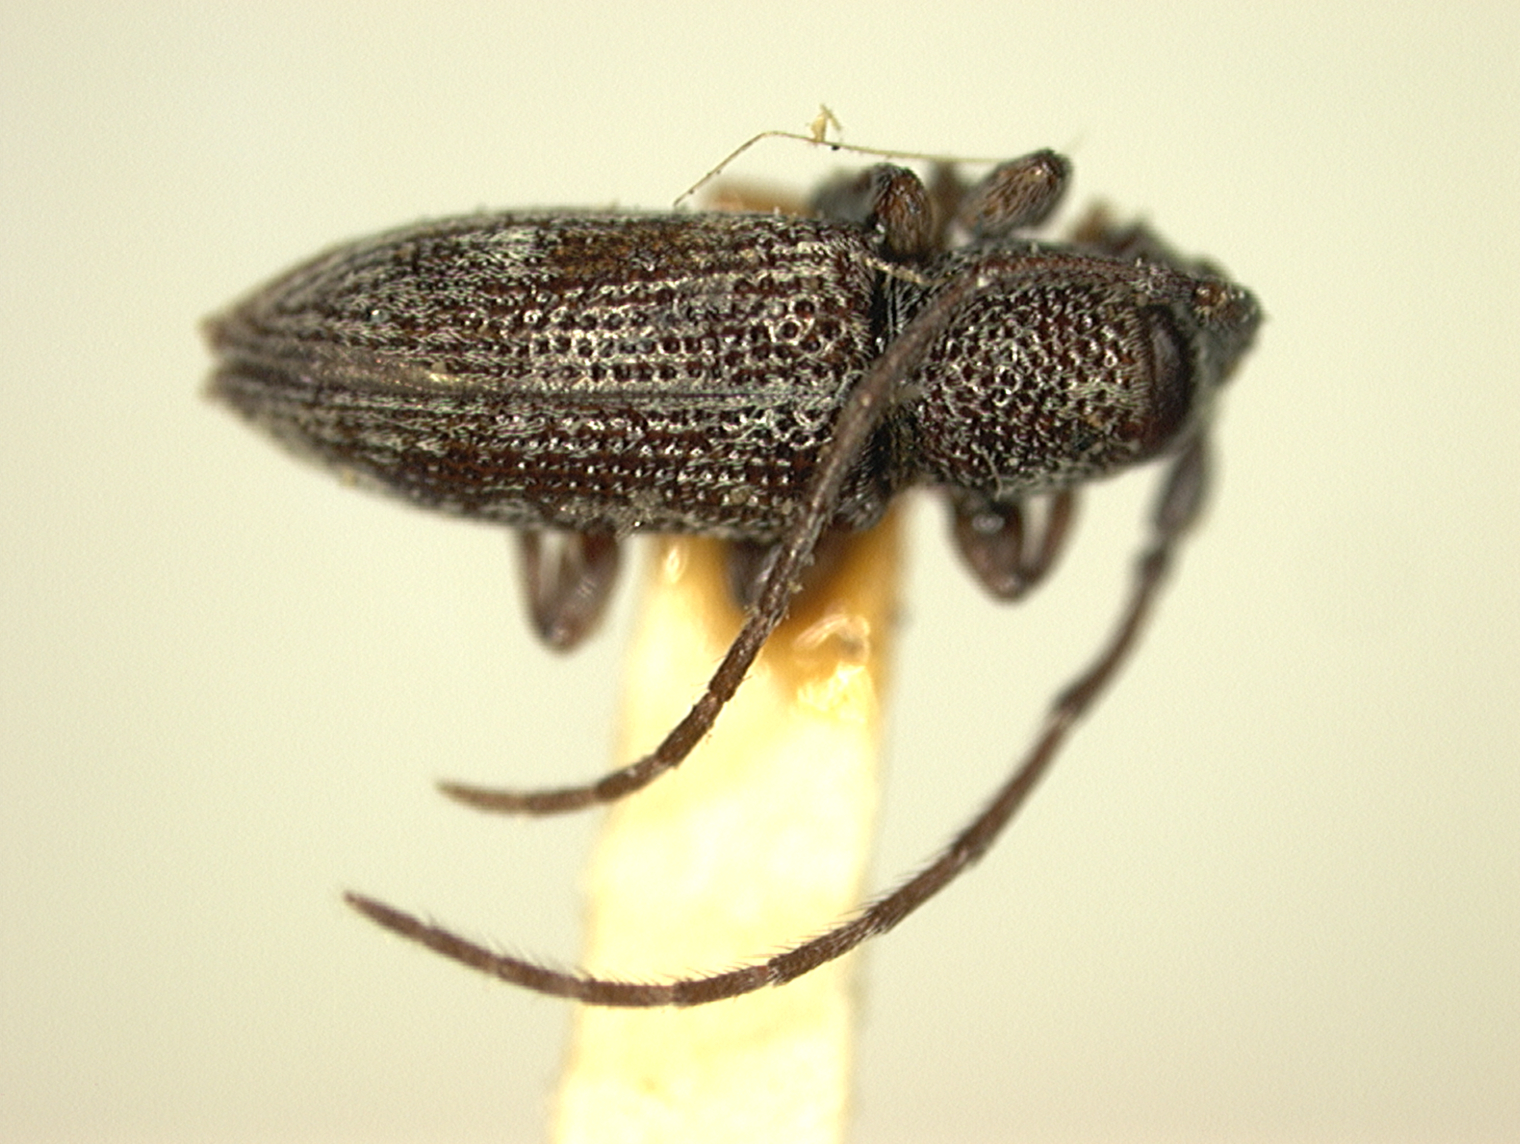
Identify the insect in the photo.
Sybra punctata
